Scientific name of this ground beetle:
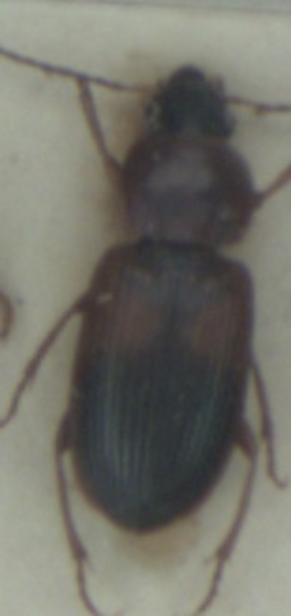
Stenolophus teutonus
